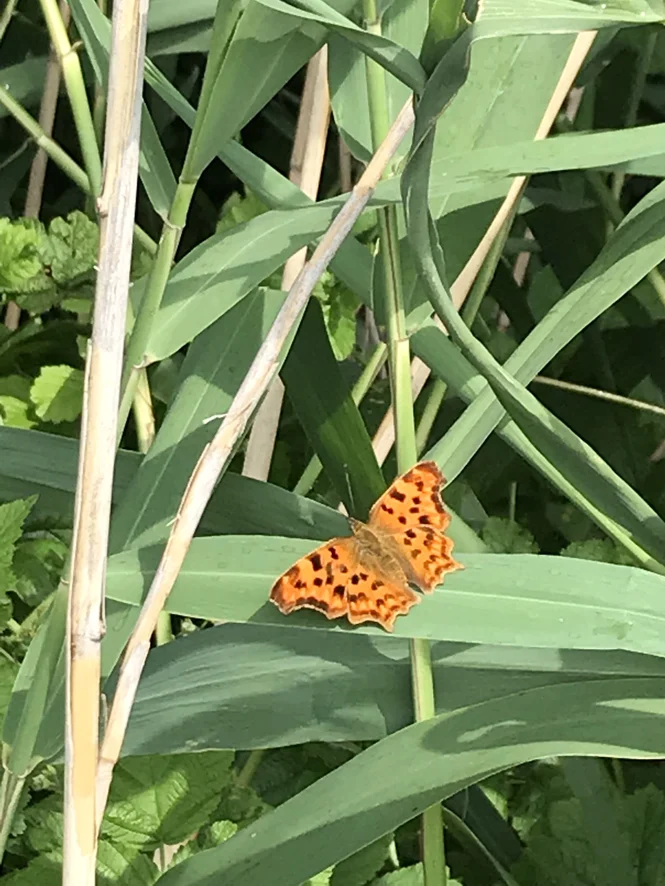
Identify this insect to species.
Polygonia c-album
